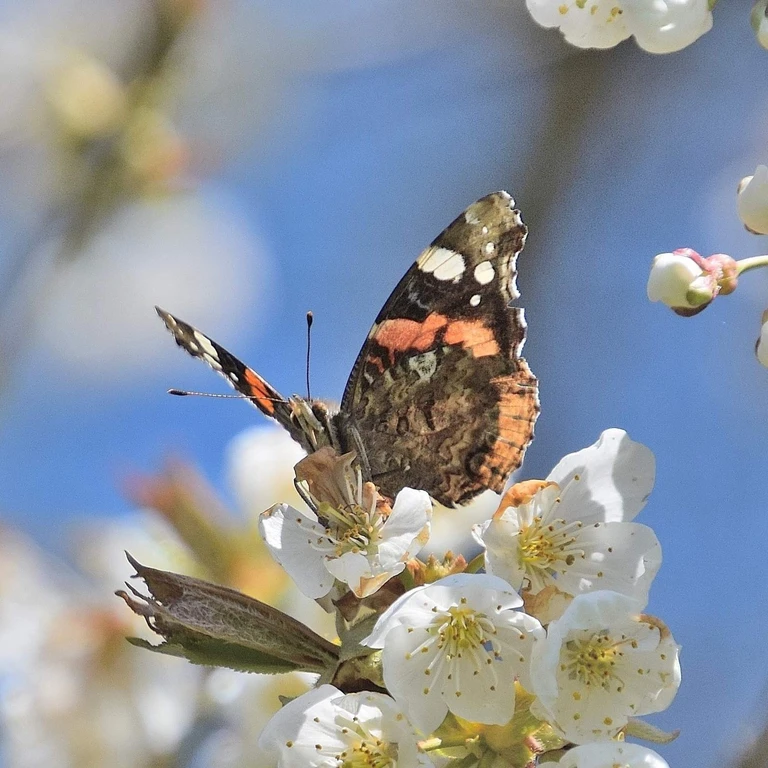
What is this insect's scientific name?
Vanessa atalanta
